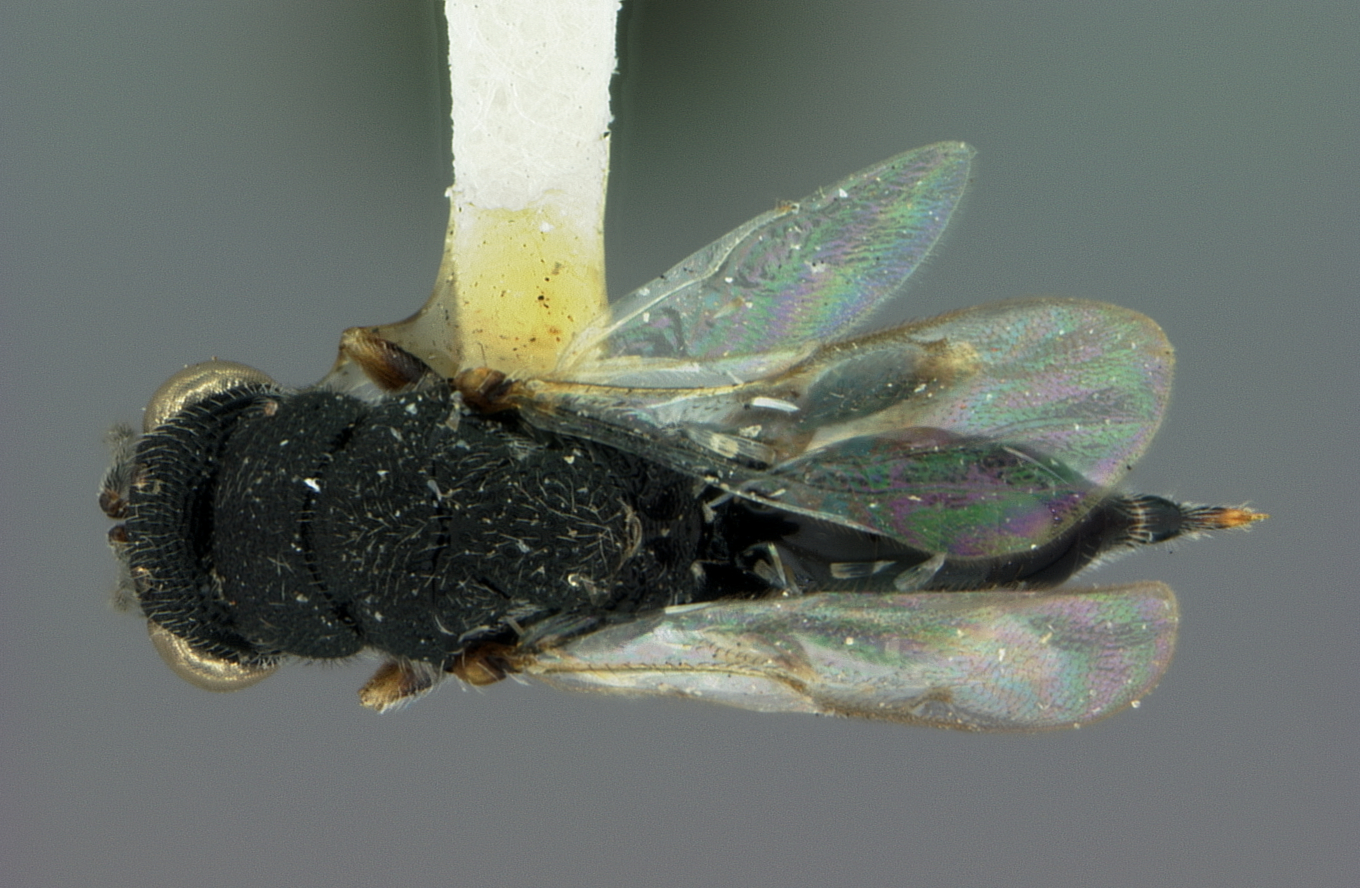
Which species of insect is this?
Eurytoma albotibialis
